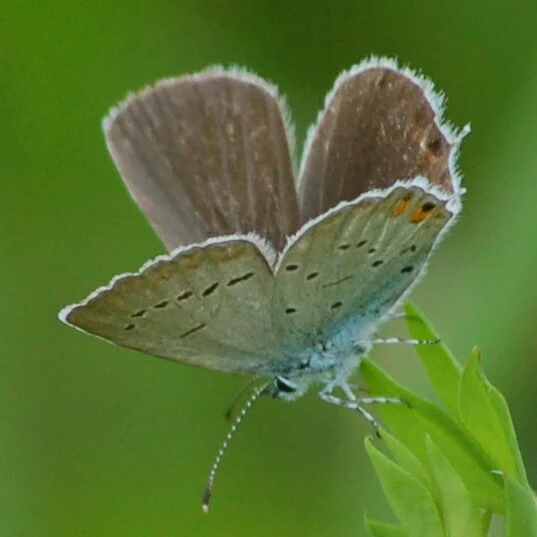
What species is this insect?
Cupido argiades (also Elkalyce argiades)
